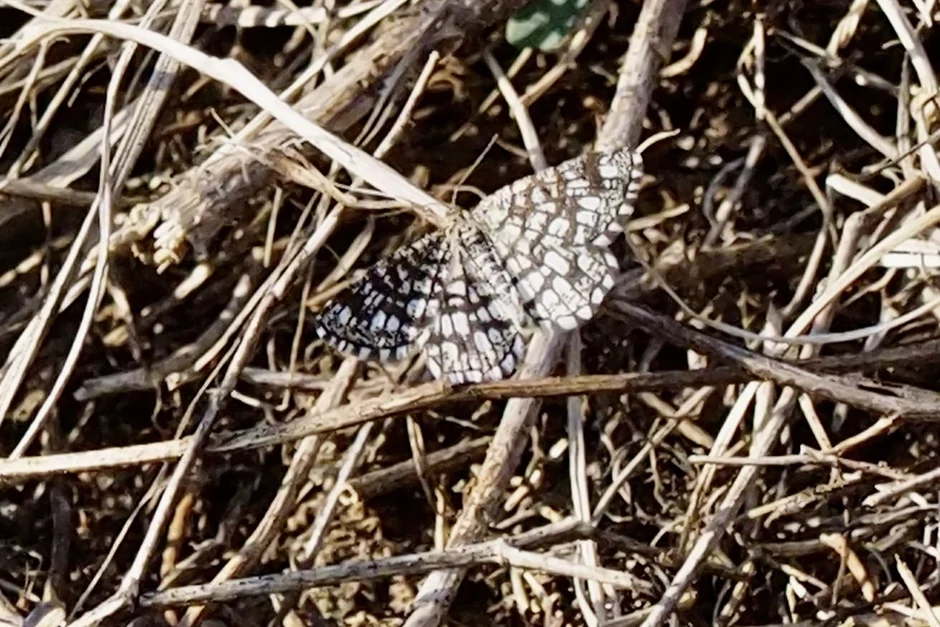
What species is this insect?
Chiasmia clathrata
